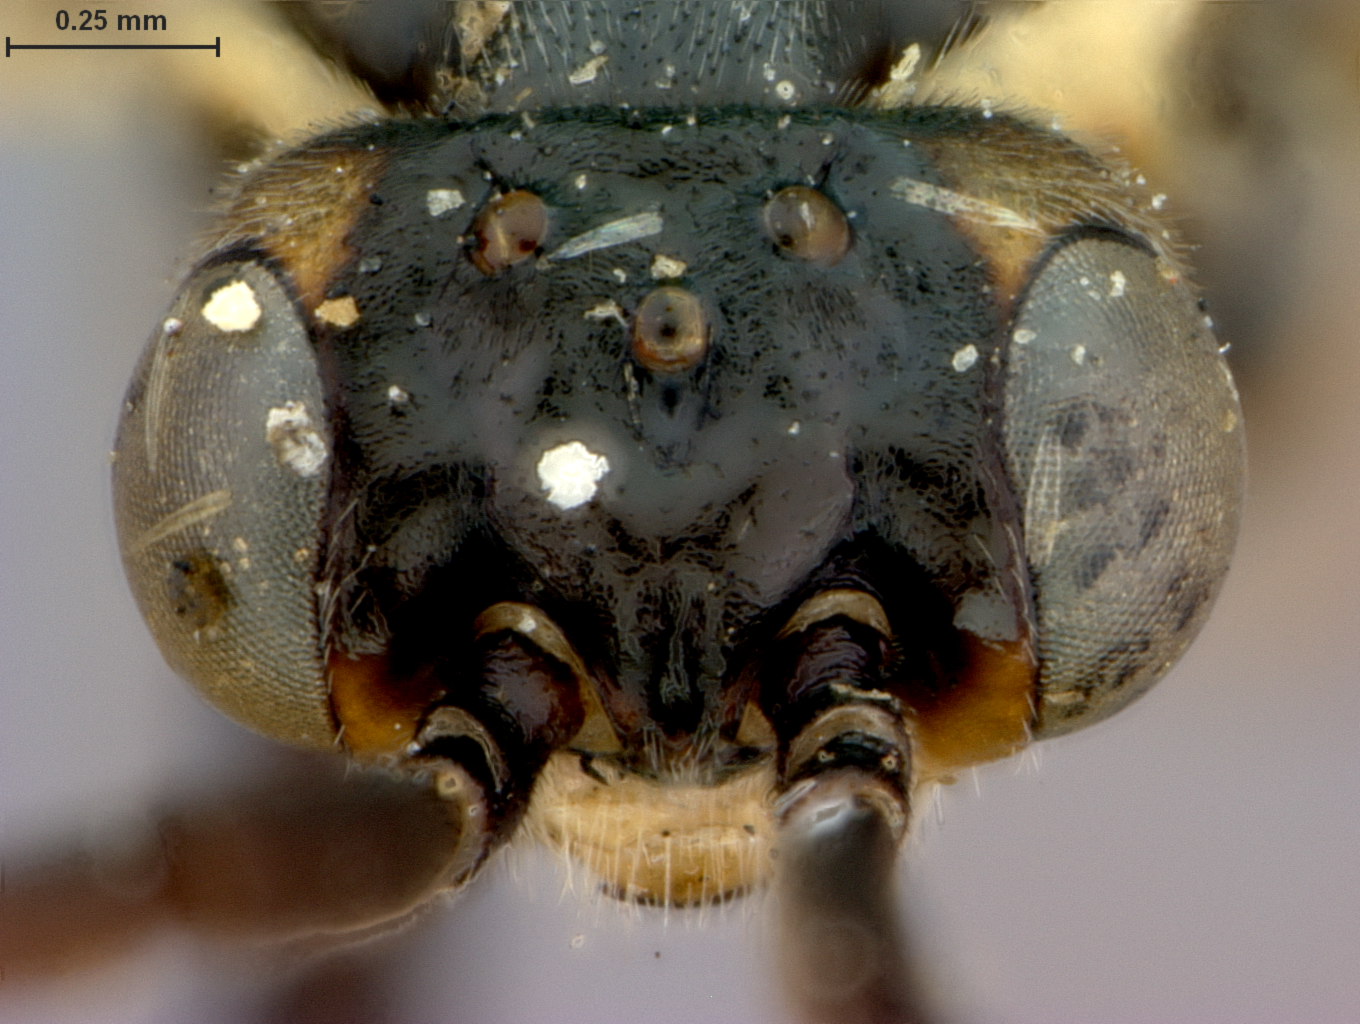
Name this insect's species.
Pteronus dubius
